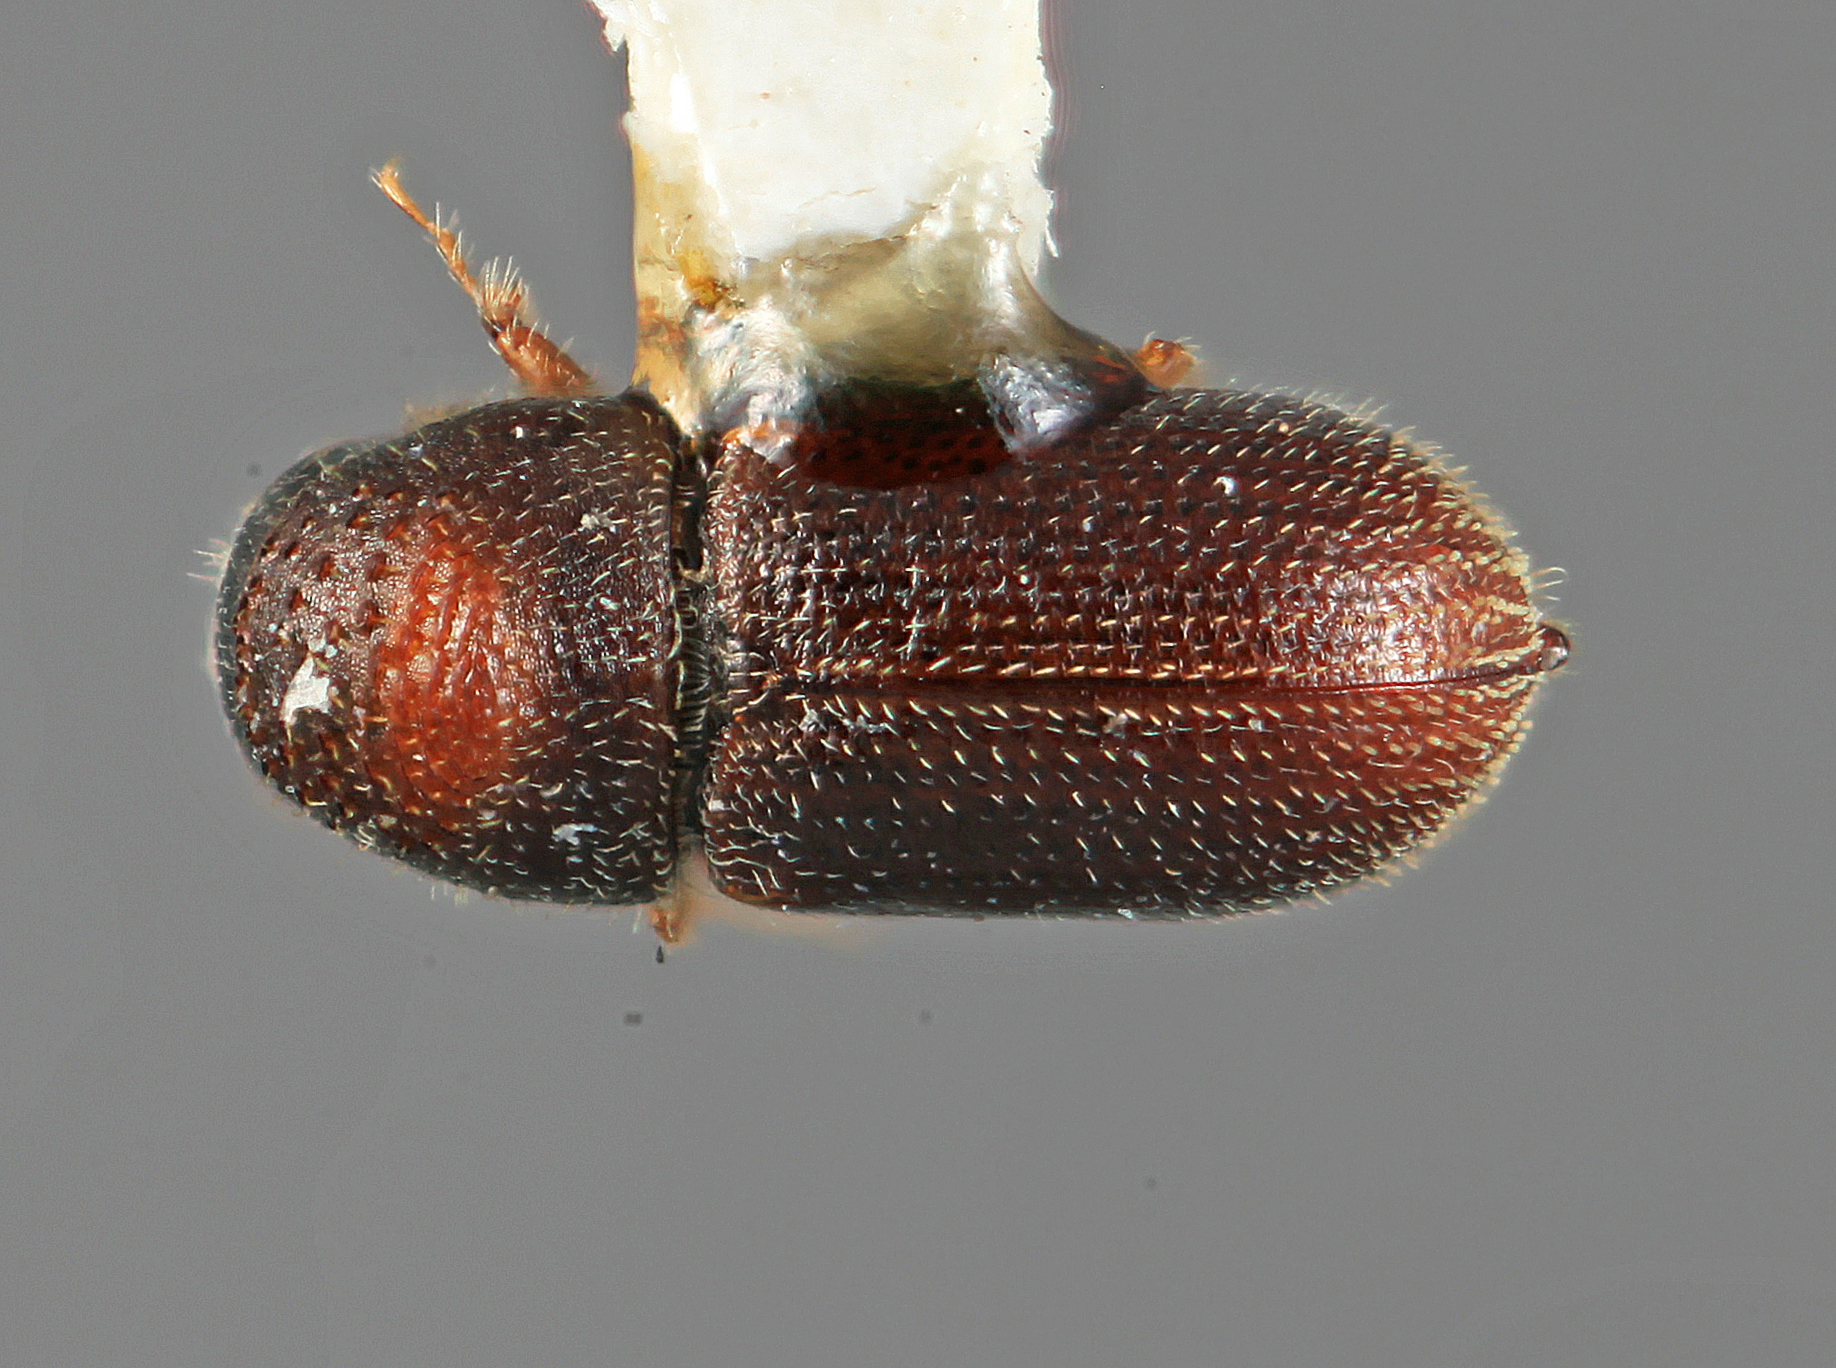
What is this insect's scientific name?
Cryptulocleptus spicatus (also Thysanoes spicatus)
